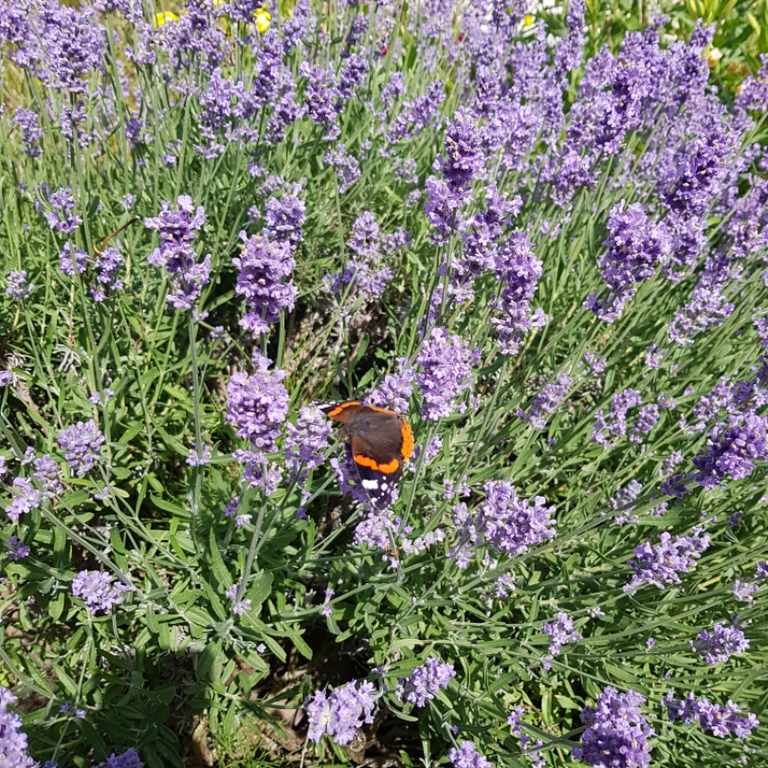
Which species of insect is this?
Vanessa atalanta
